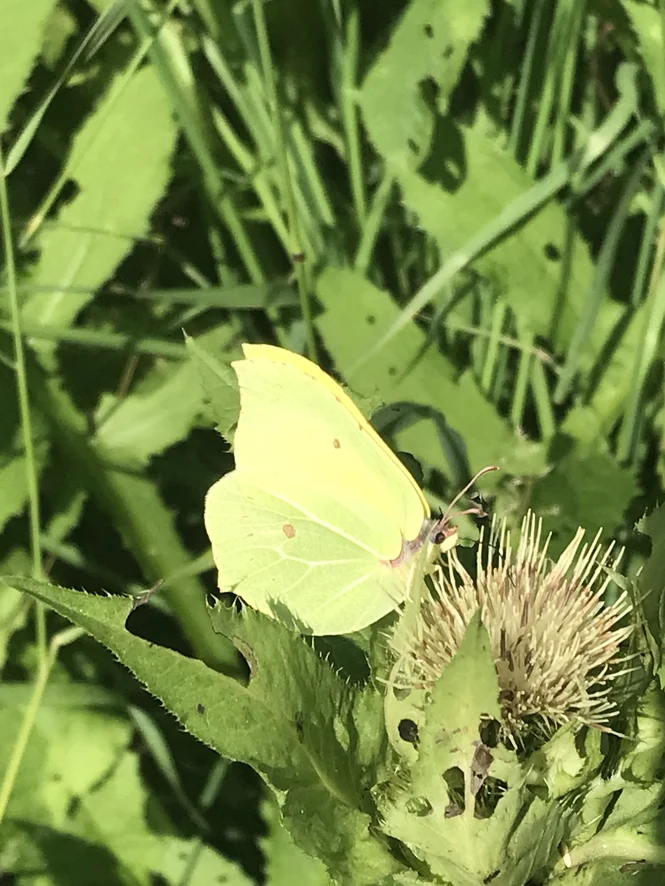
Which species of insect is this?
Gonepteryx rhamni
